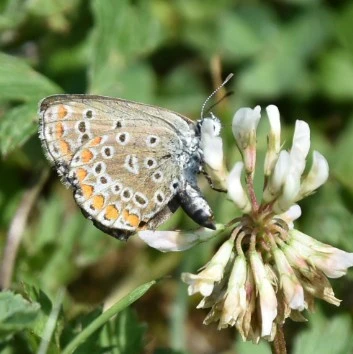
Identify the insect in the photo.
Polyommatus icarus
